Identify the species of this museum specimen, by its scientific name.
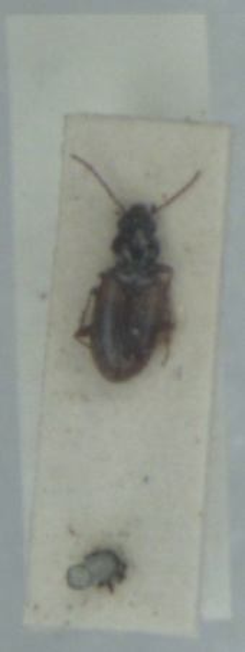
Bembidion ephippium
